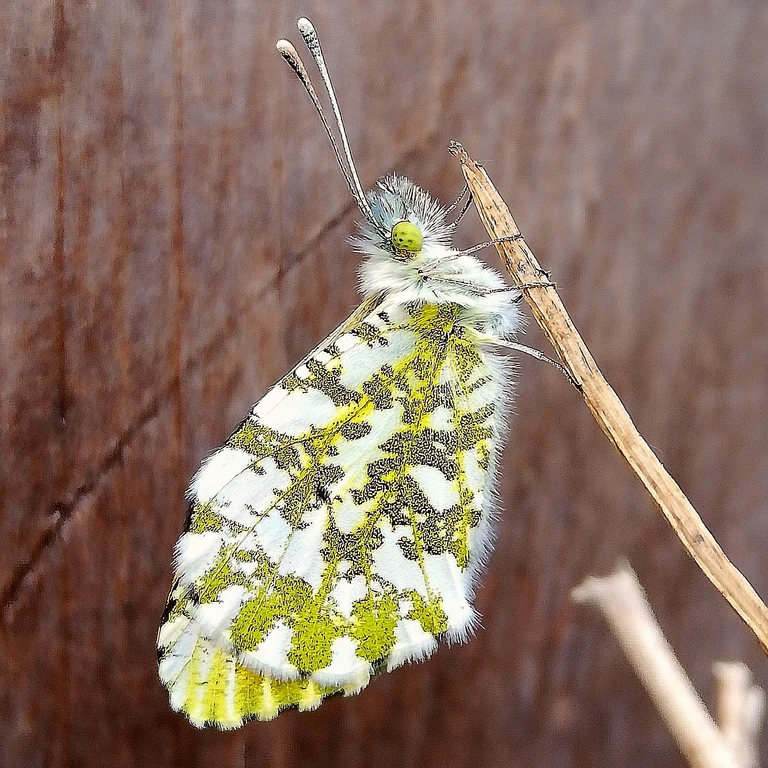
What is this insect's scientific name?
Anthocharis cardamines
